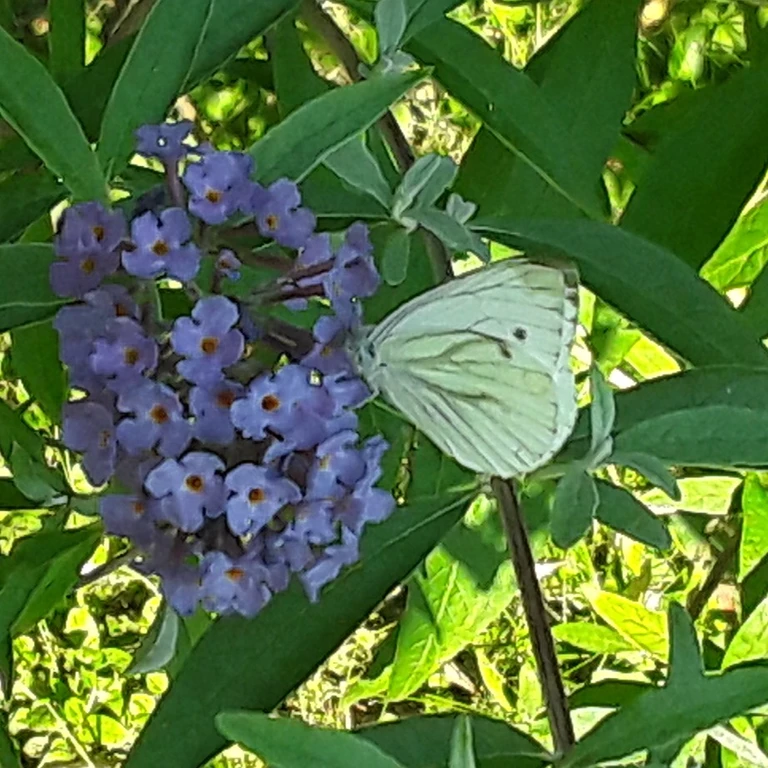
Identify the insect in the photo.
Pieris napi
